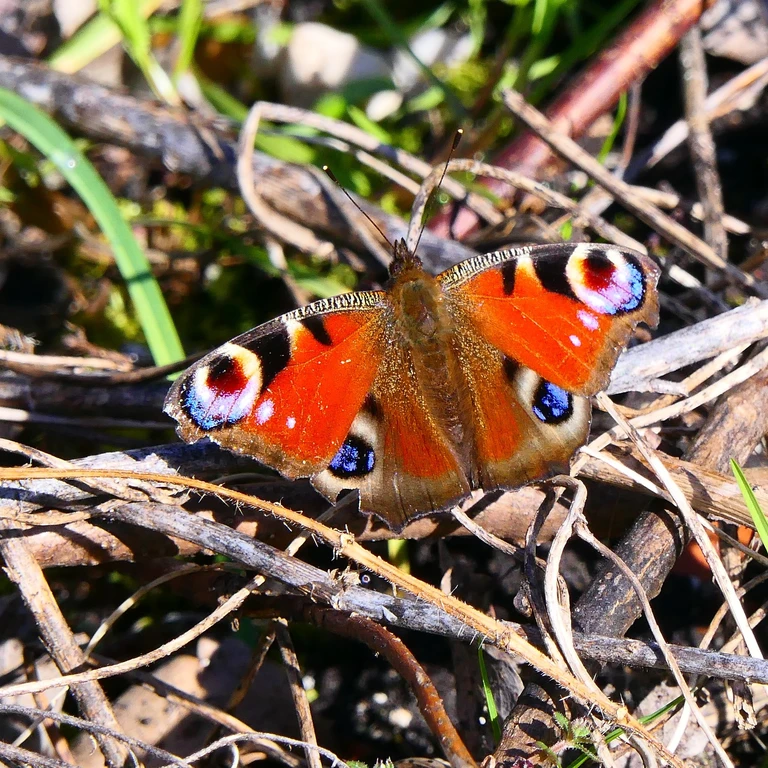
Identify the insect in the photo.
Aglais io
